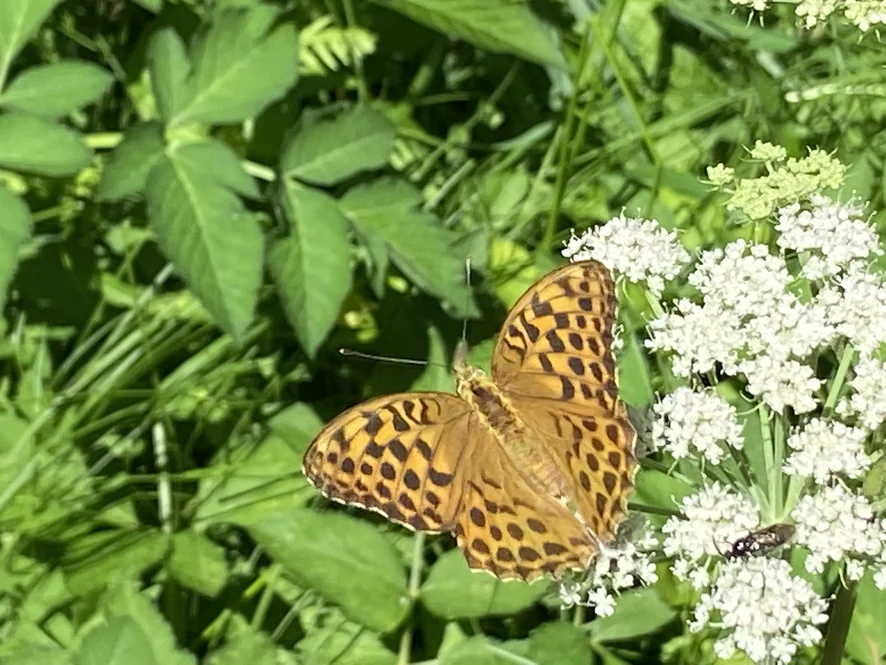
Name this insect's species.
Argynnis paphia
